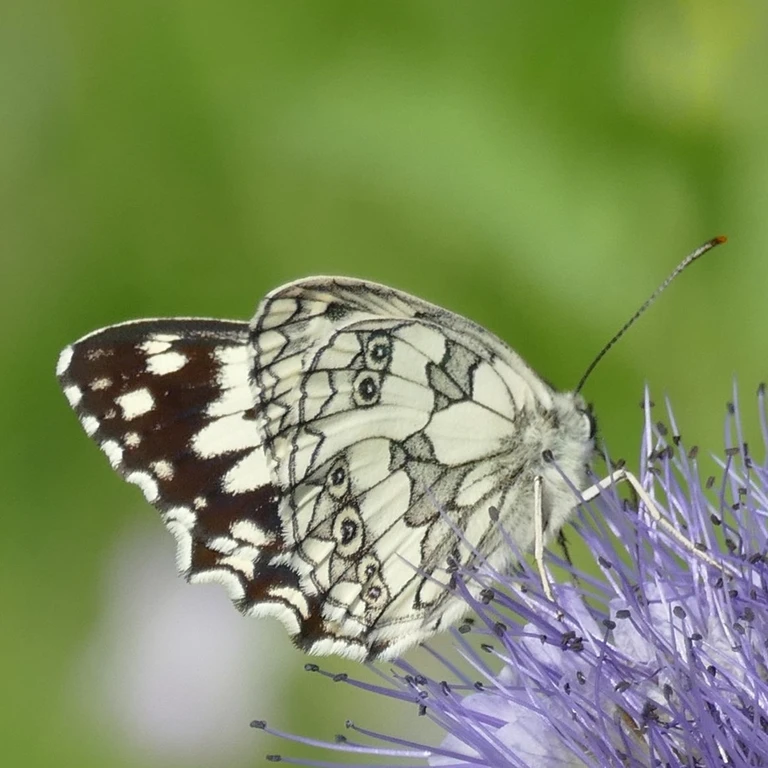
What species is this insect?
Melanargia galathea
